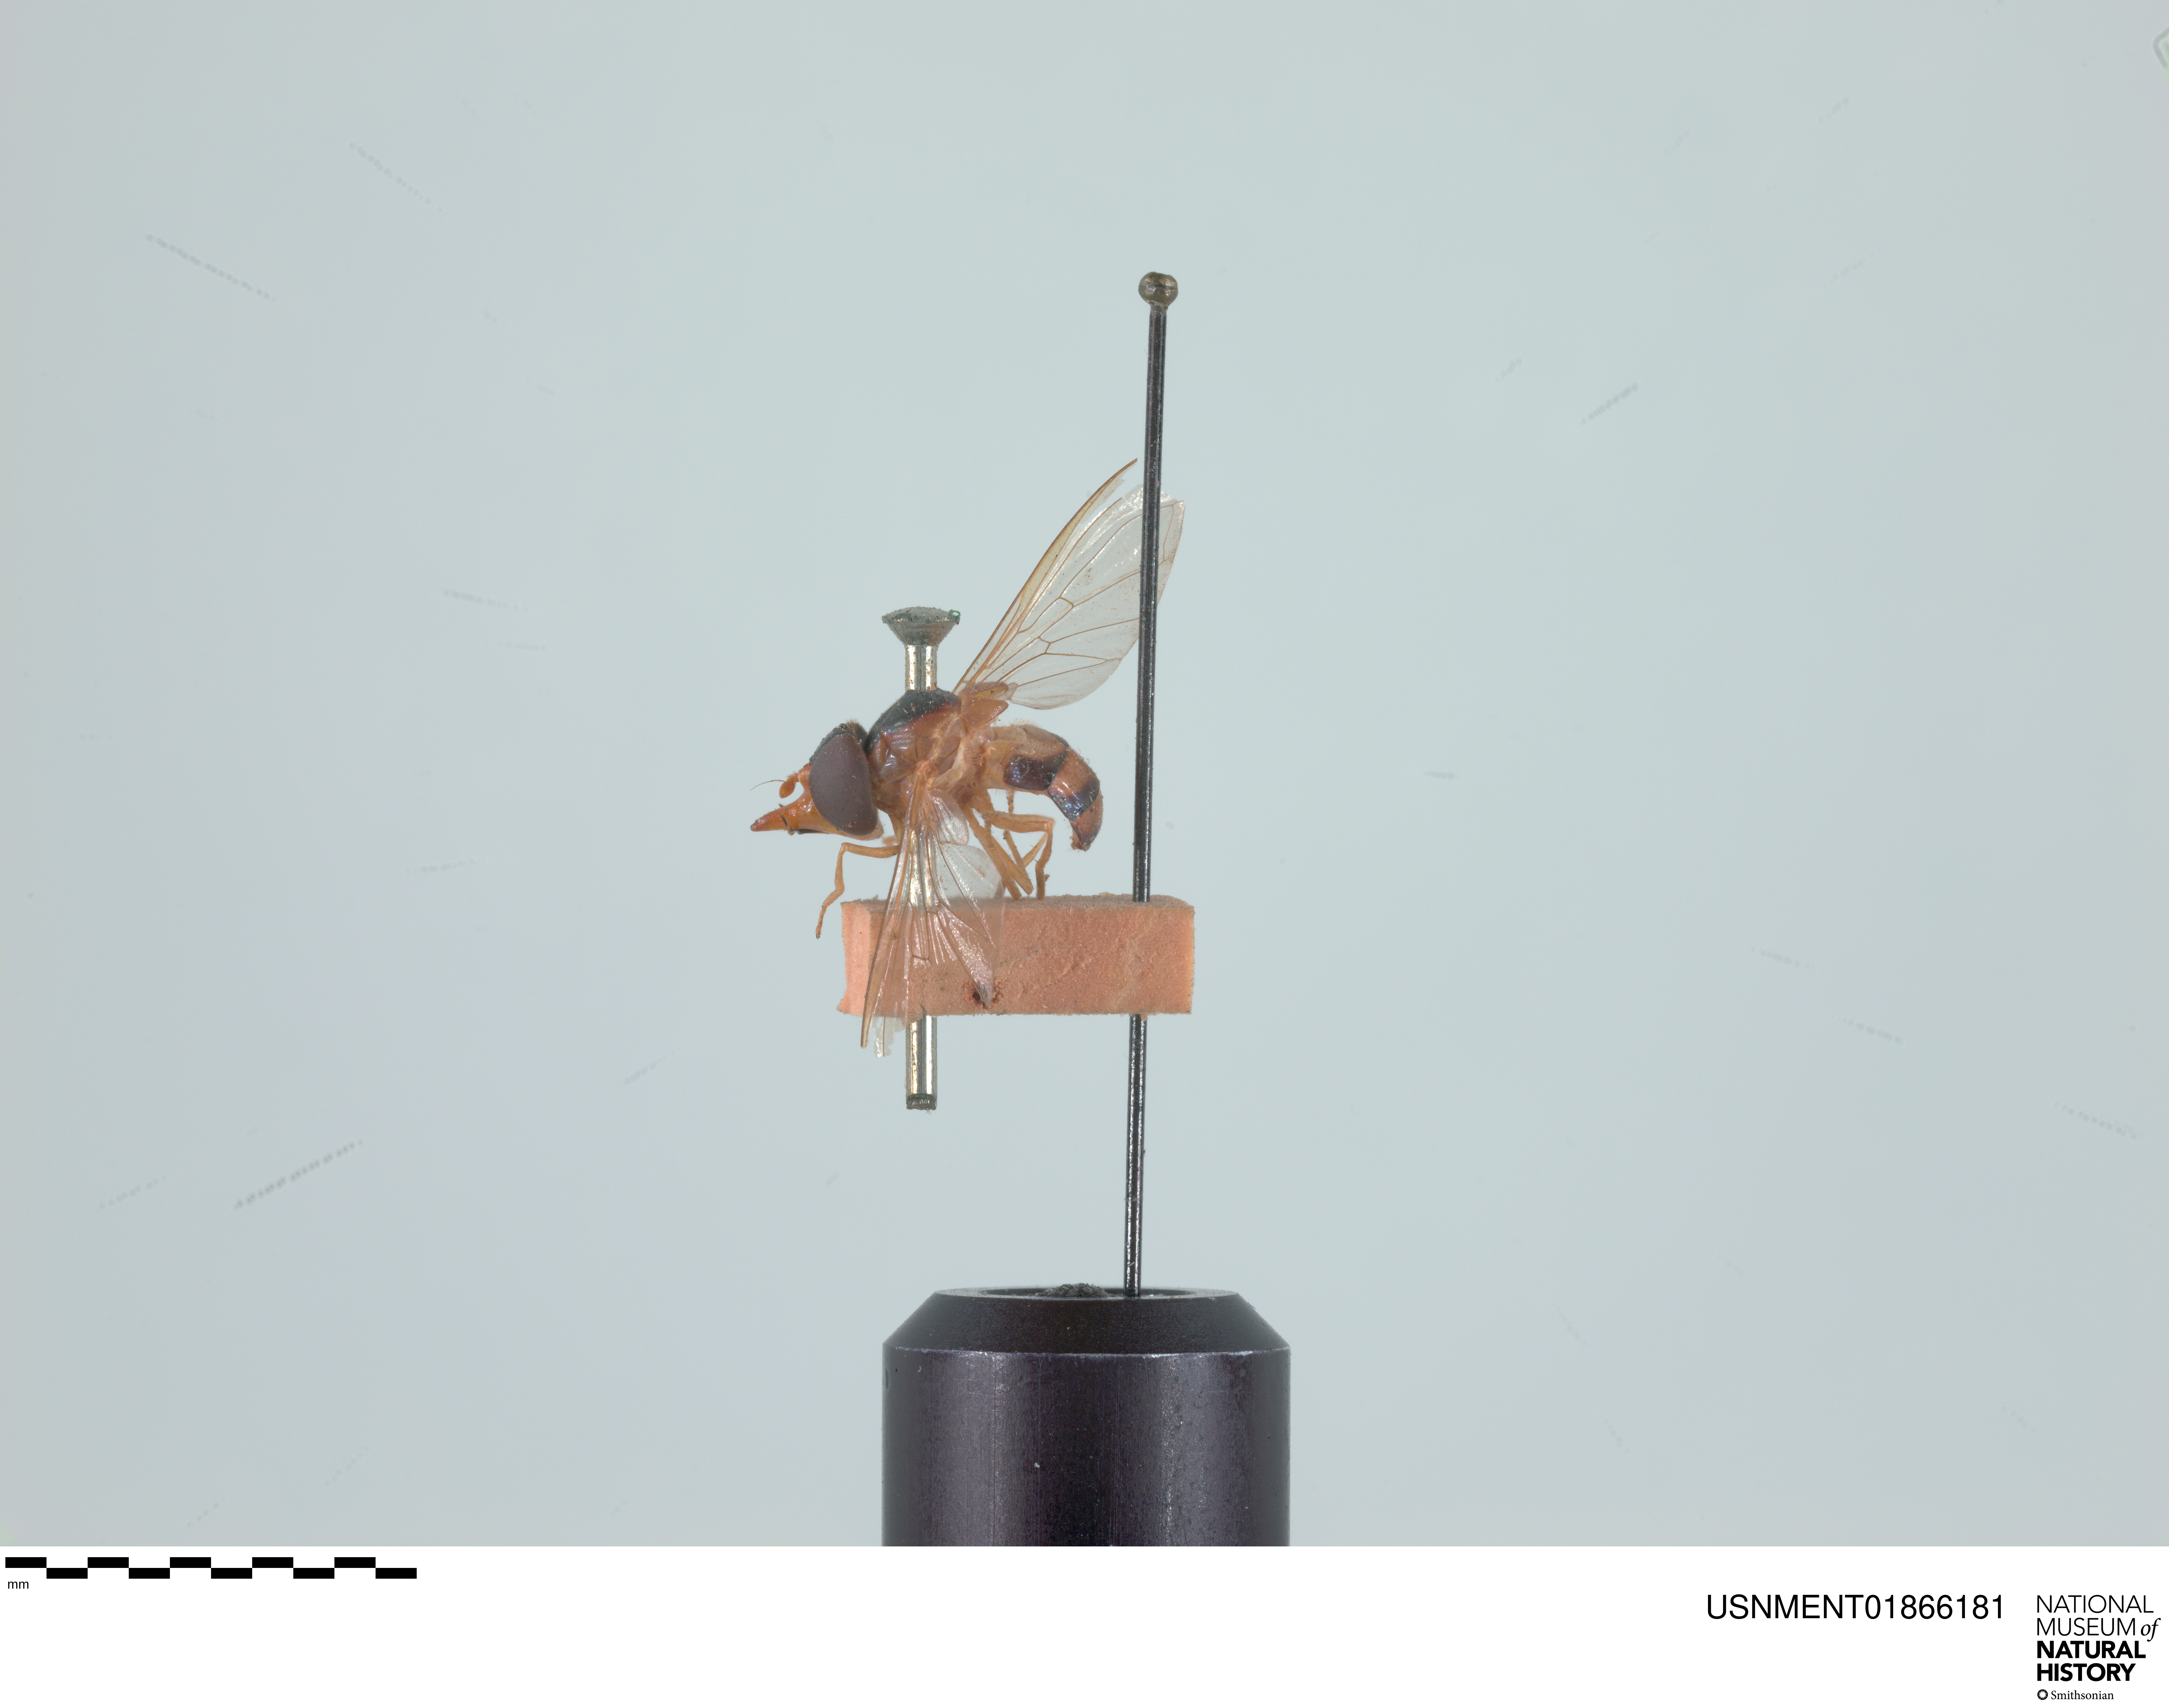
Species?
Rhingia fuscipes
